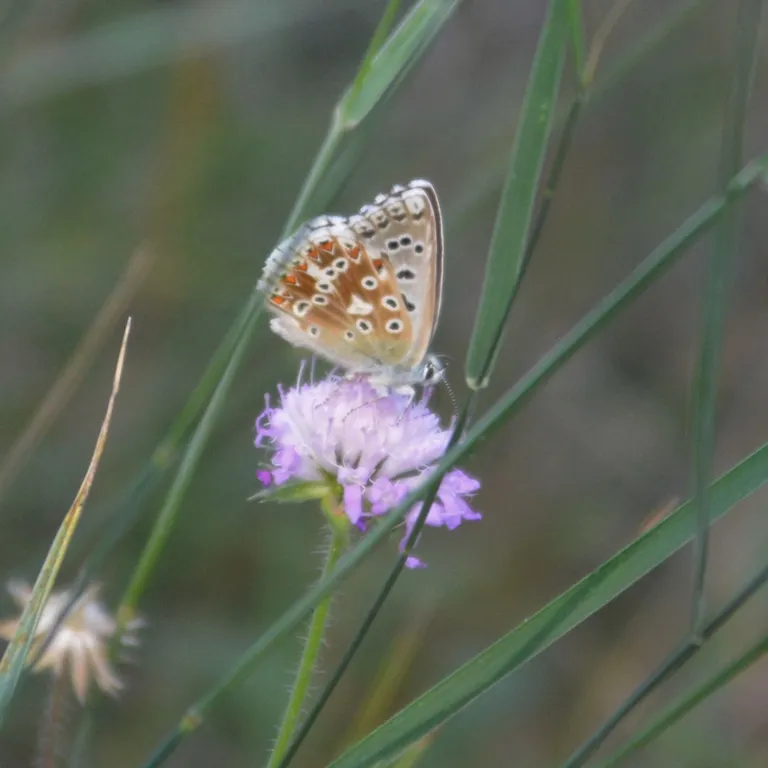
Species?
Lysandra coridon
